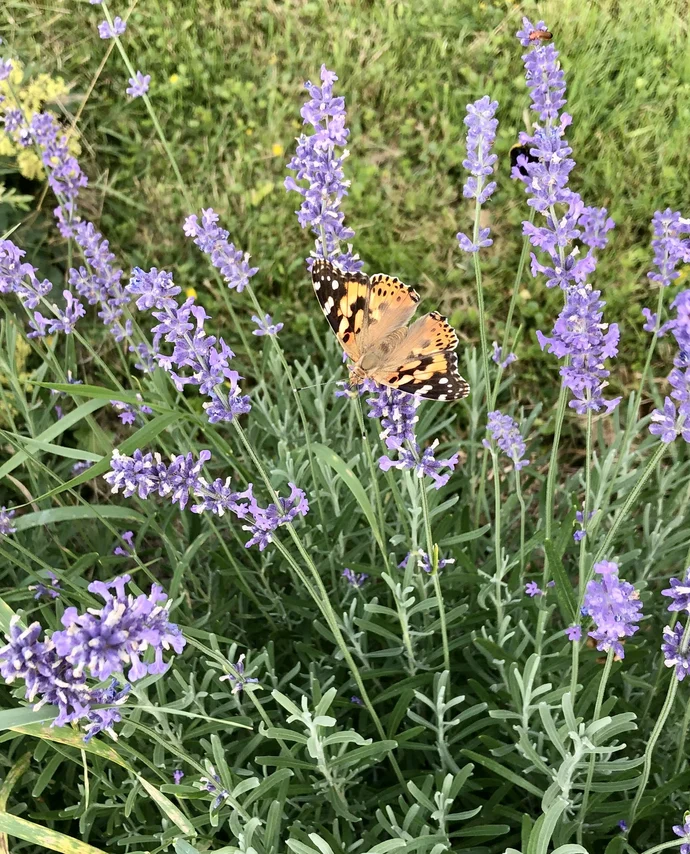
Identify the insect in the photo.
Vanessa cardui
